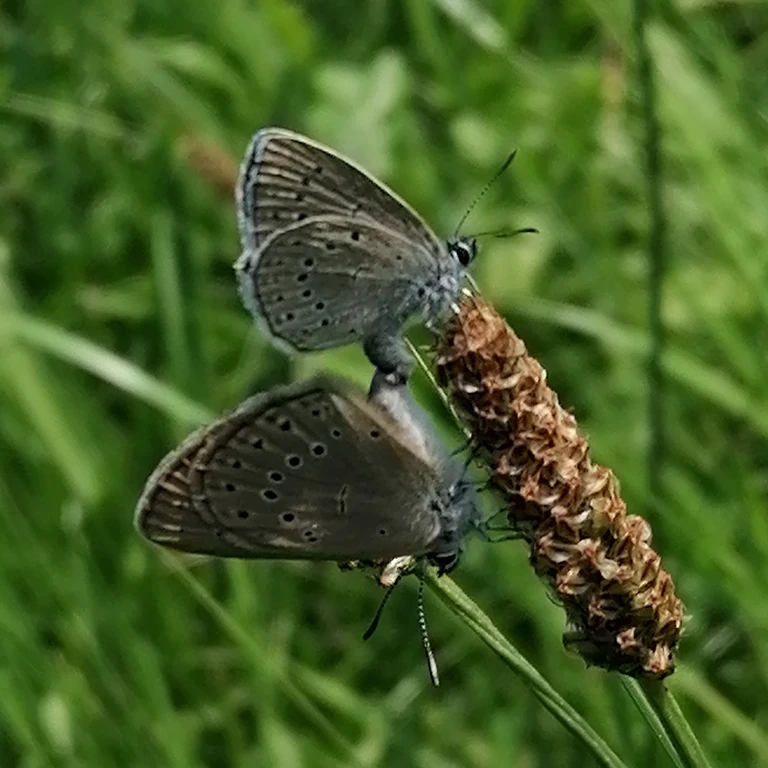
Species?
Phengaris teleius
